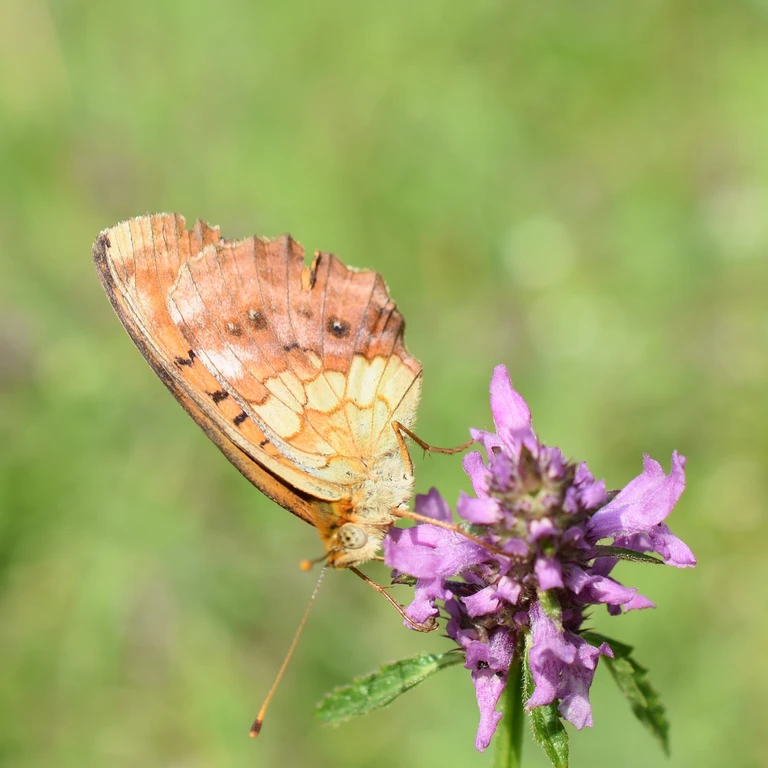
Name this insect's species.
Brenthis daphne
